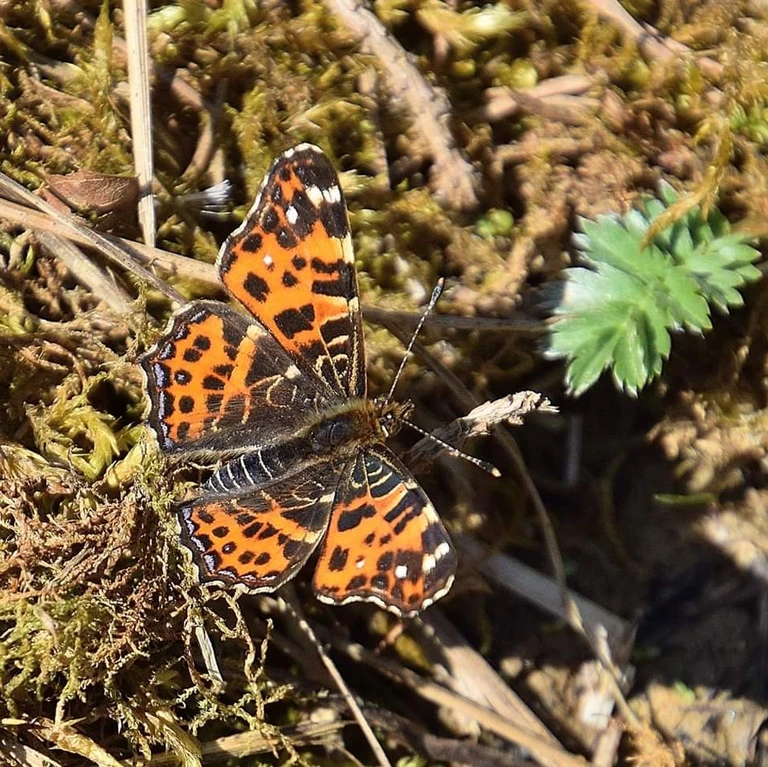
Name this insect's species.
Araschnia levana
